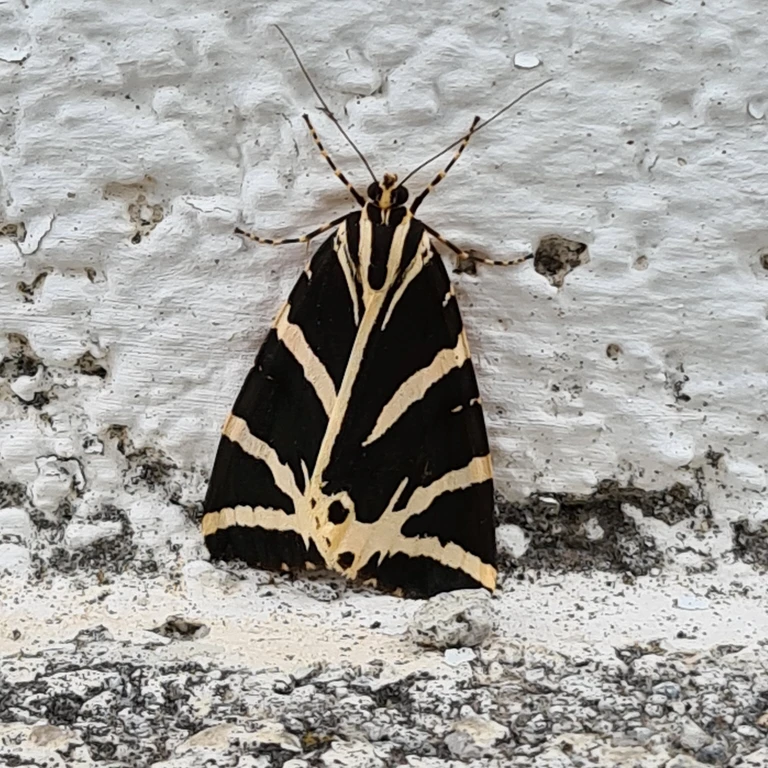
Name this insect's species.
Euplagia quadripunctaria
